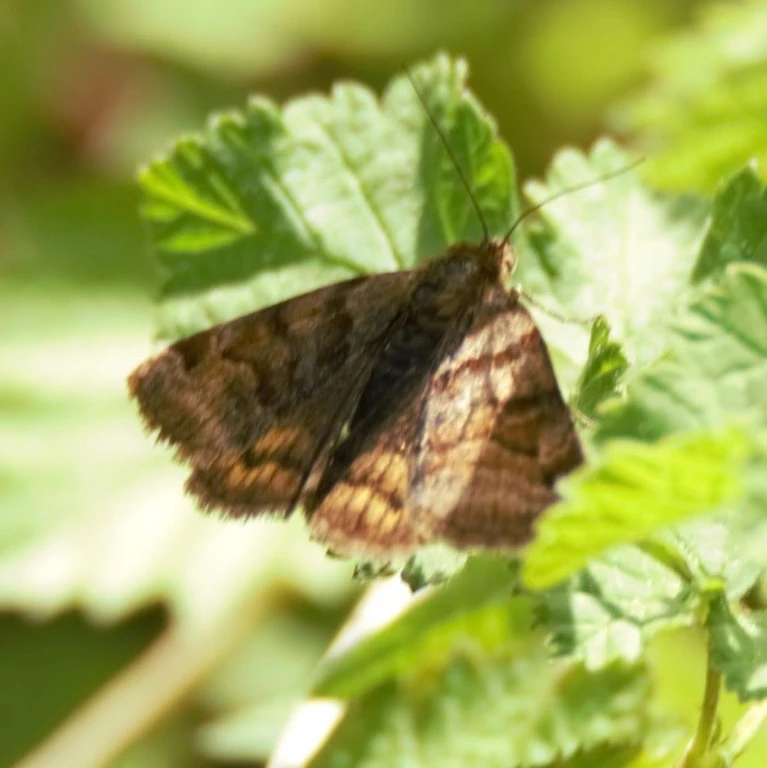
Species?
Euclidia glyphica
